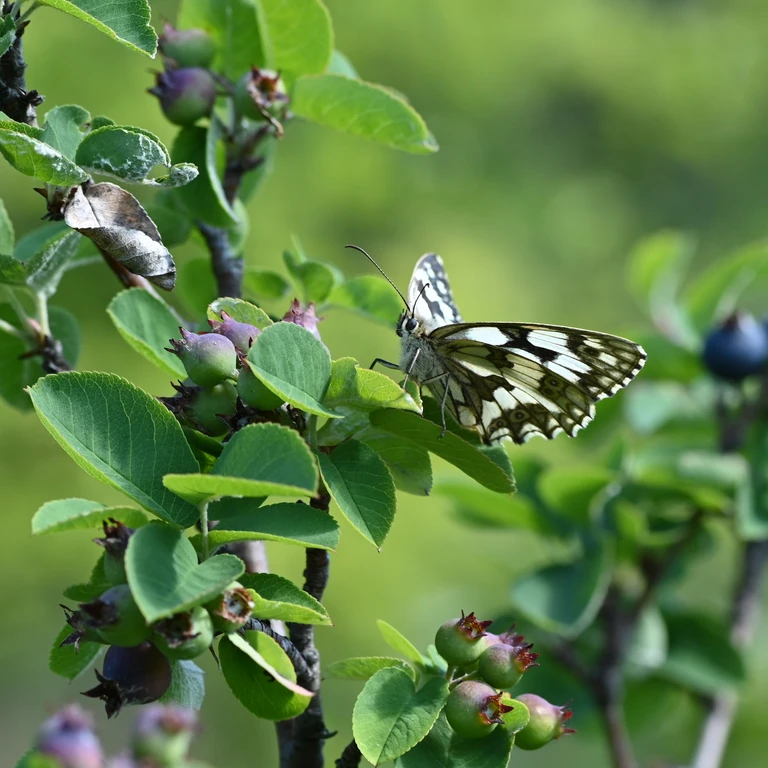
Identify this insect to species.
Melanargia galathea
